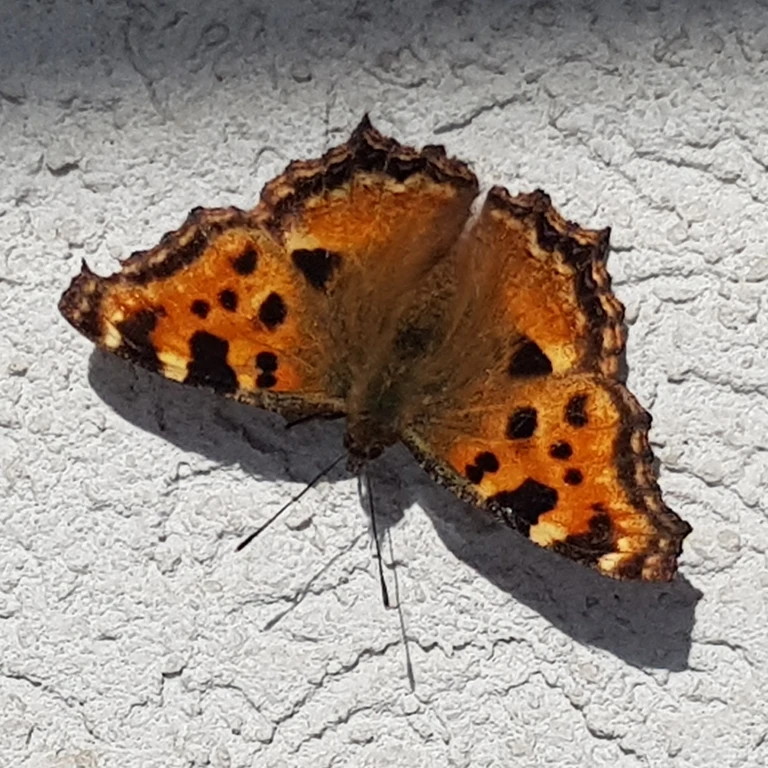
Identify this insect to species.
Nymphalis polychloros
